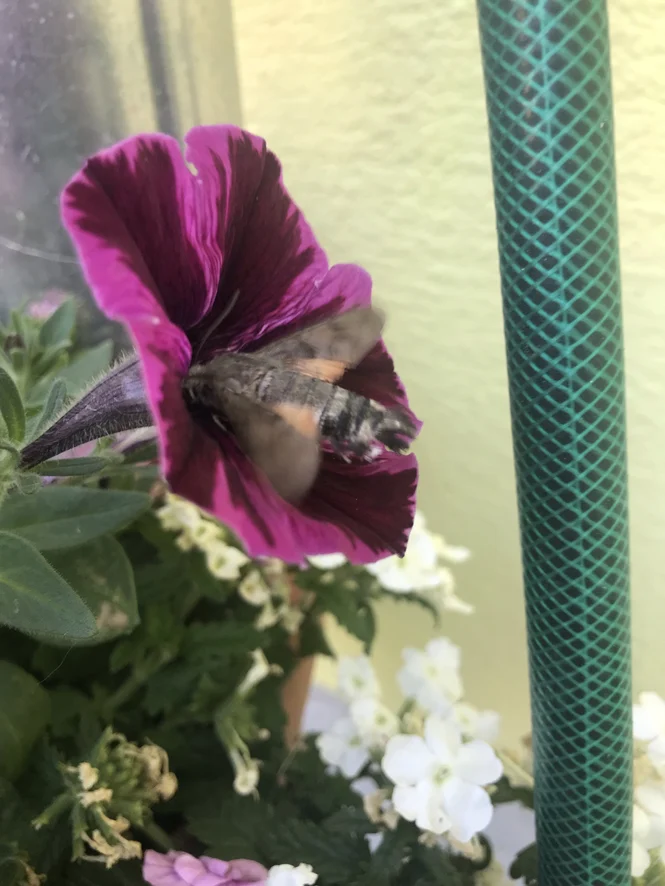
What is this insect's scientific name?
Macroglossum stellatarum
